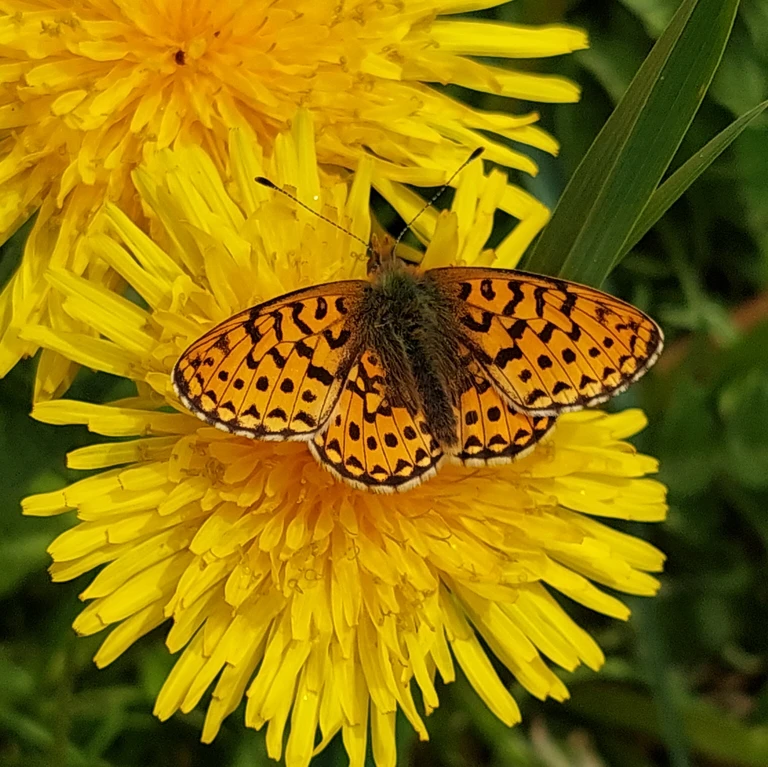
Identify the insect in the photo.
Boloria euphrosyne (also Clossiana euphrosyne)
